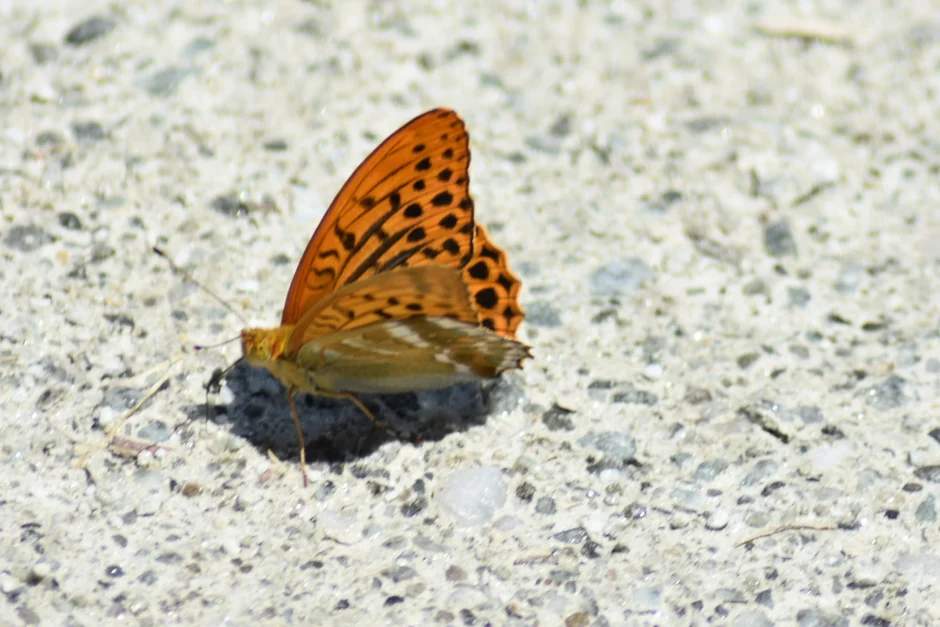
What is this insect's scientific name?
Argynnis paphia
